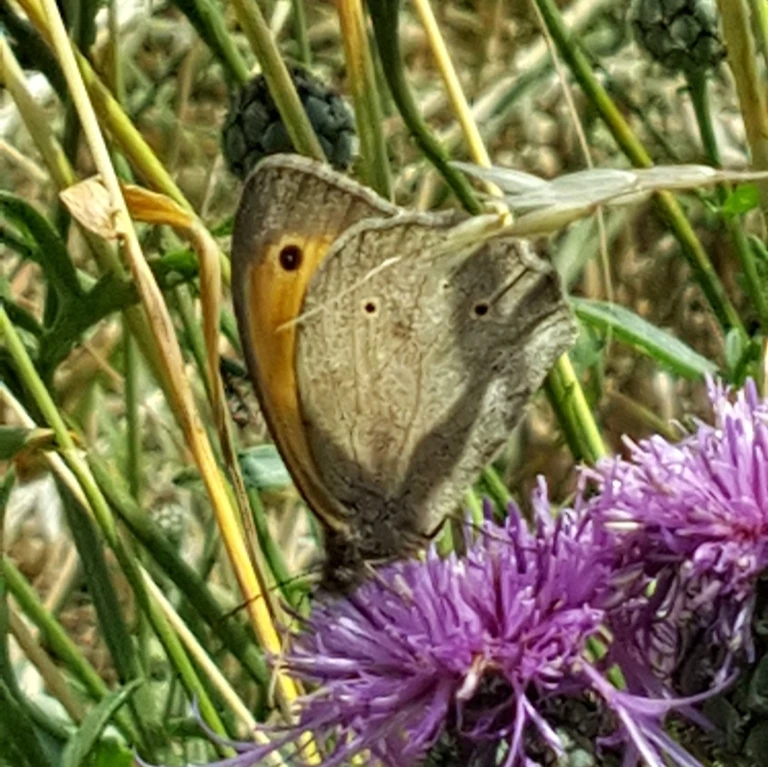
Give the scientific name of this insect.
Maniola jurtina
